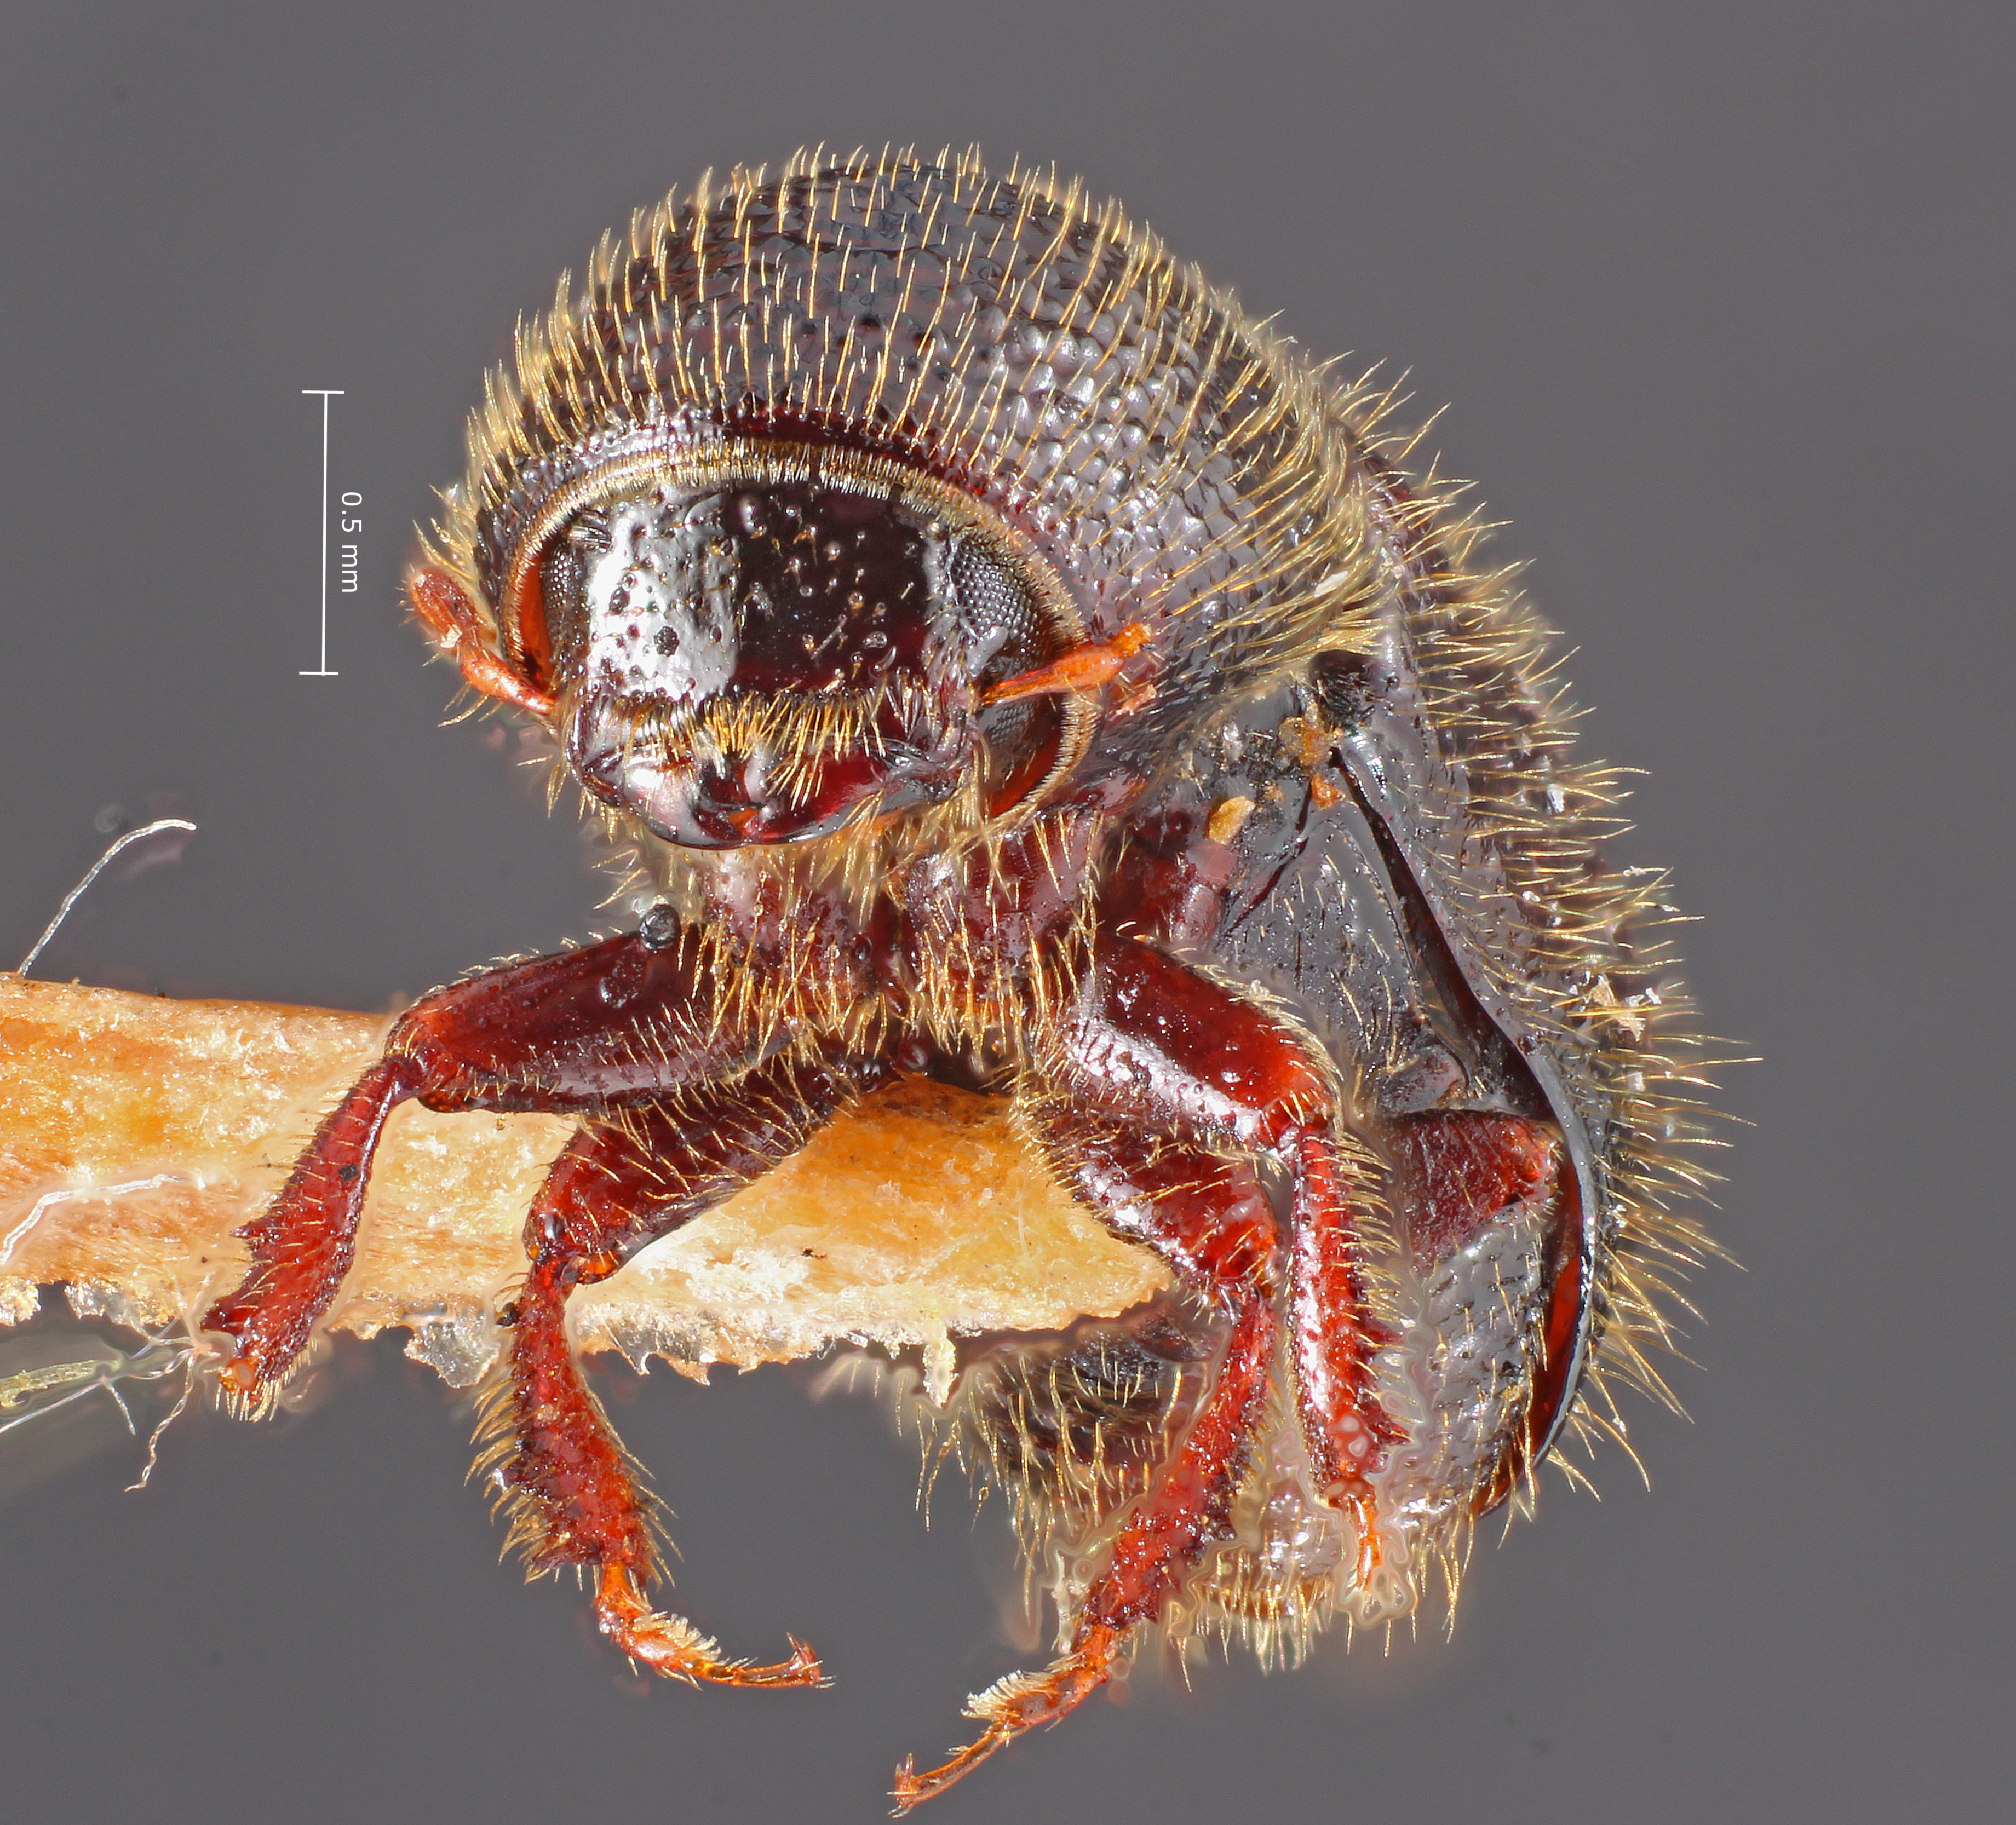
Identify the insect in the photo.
Conophthorus scopulorum
